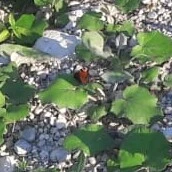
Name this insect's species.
Aglais io
